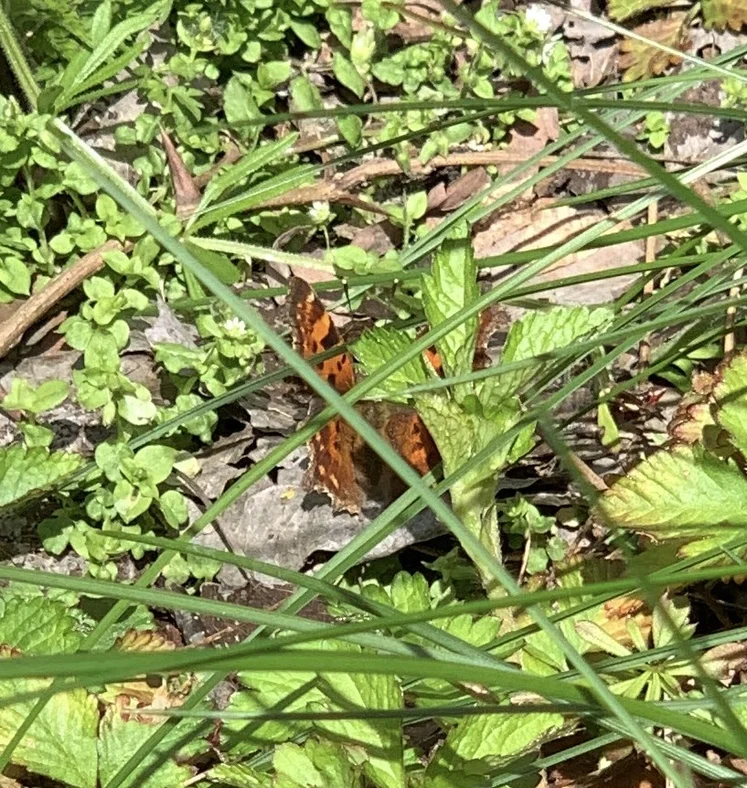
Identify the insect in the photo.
Polygonia c-album
